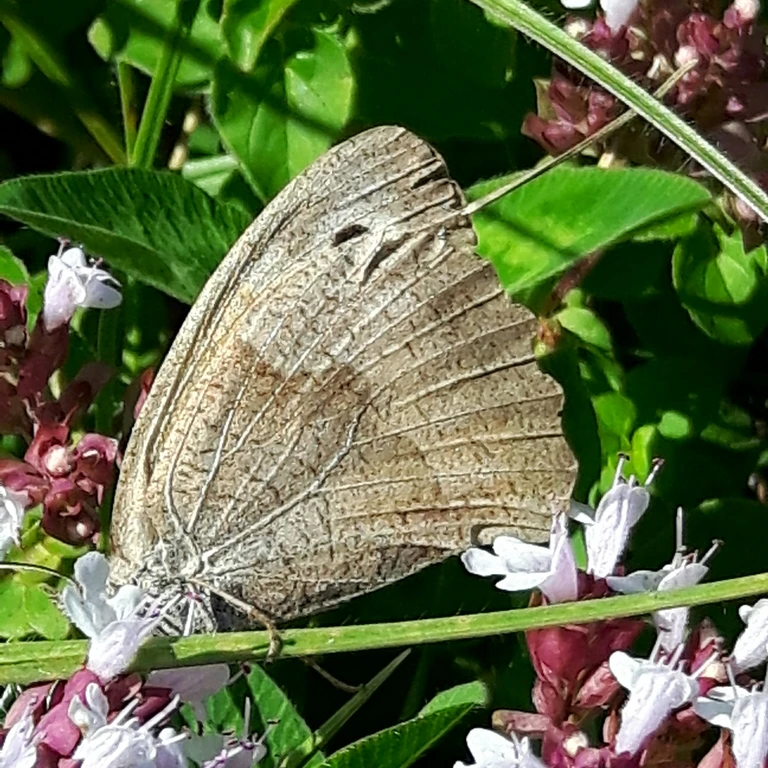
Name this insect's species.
Maniola jurtina
